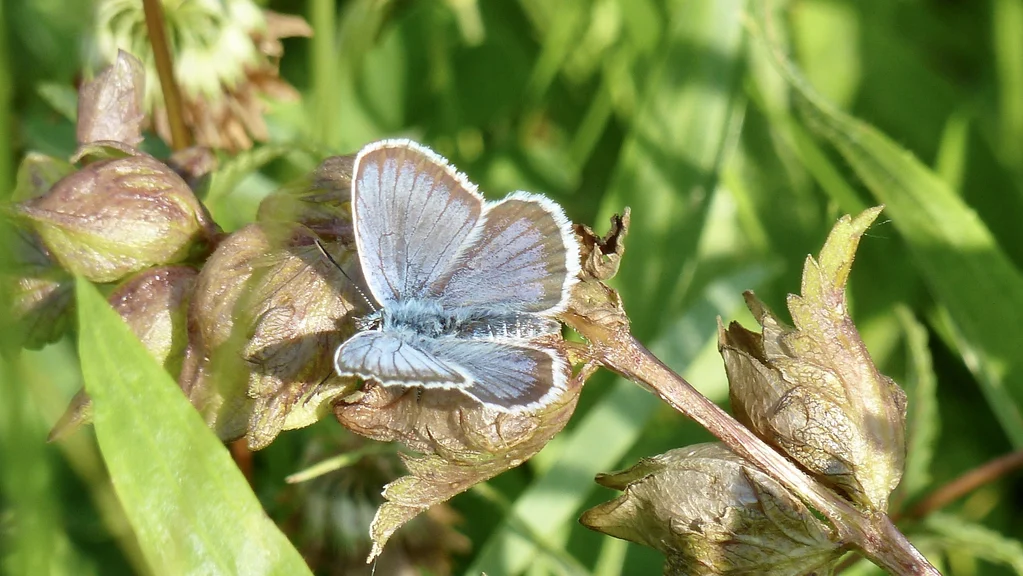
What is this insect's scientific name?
Plebejus argus
